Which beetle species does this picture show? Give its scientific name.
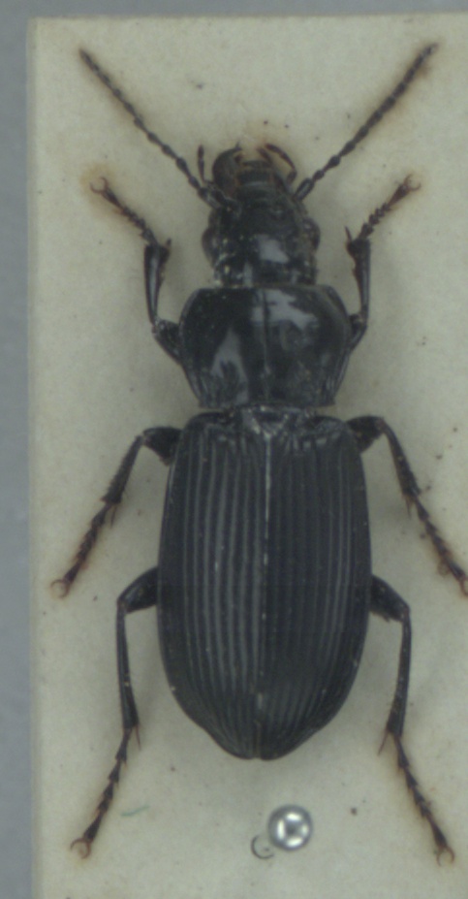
Pterostichus melanarius
